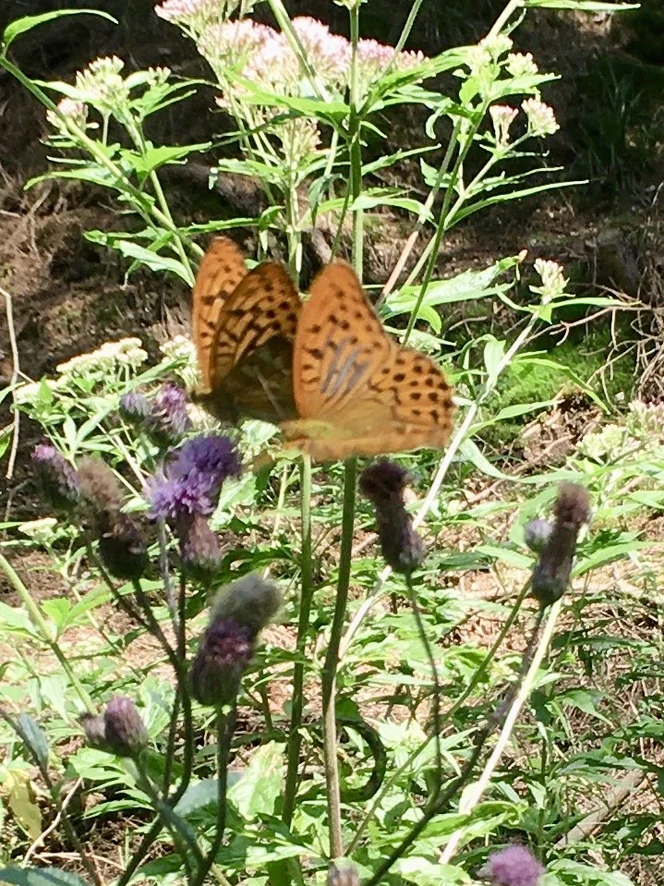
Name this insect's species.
Argynnis paphia
